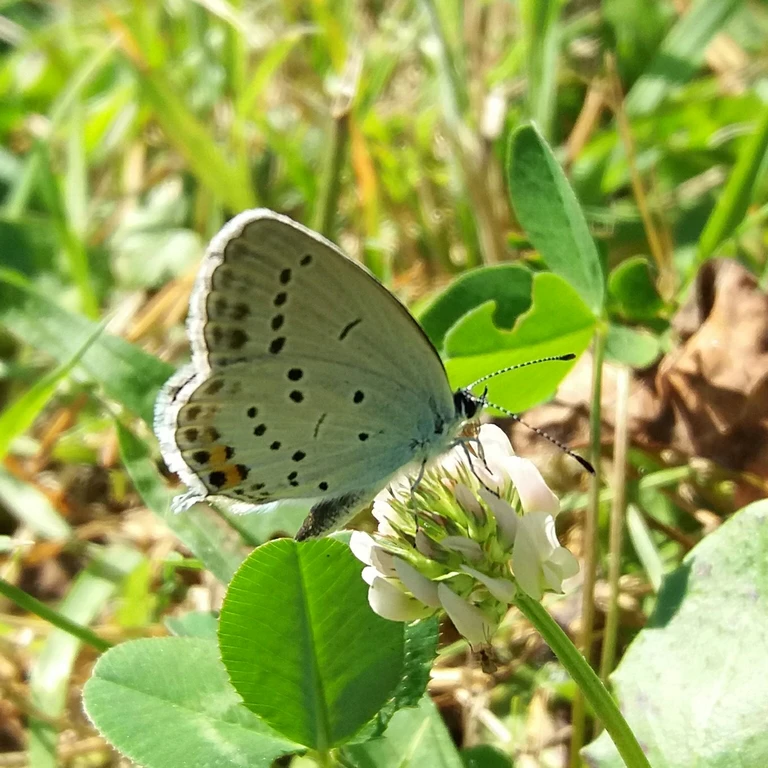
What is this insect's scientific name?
Cupido argiades (also Elkalyce argiades)
